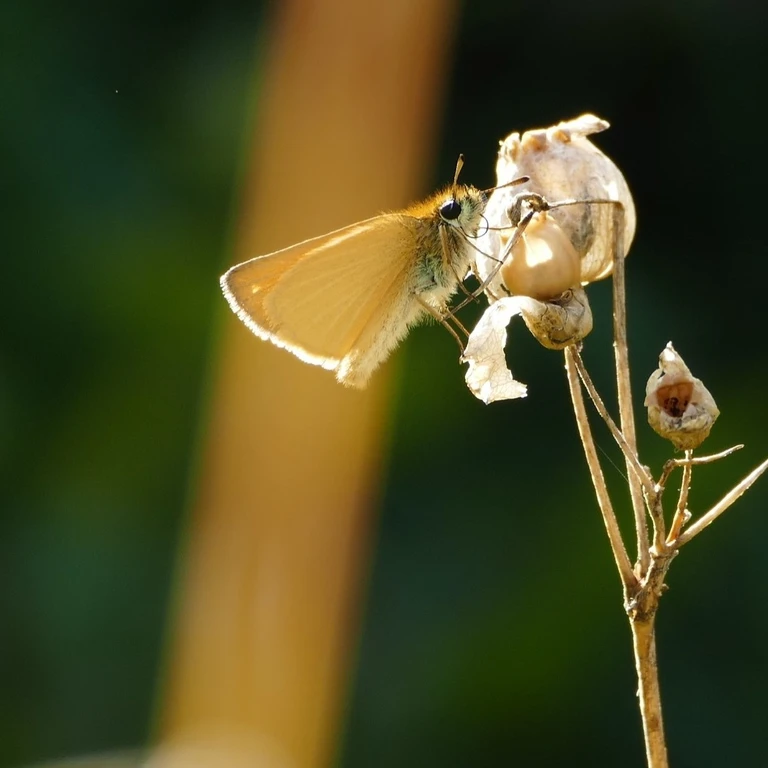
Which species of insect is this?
Thymelicus lineola
